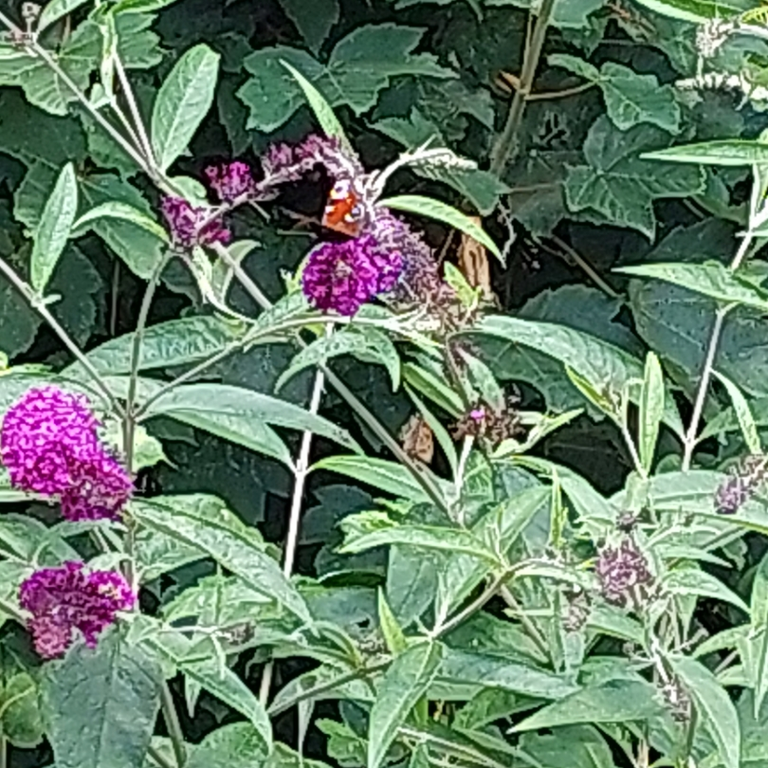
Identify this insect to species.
Aglais io
